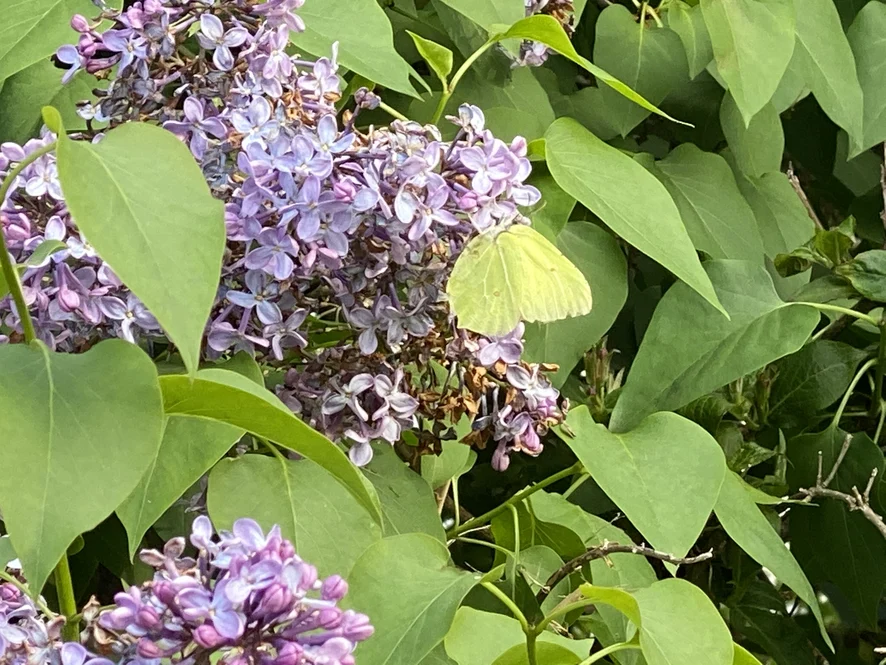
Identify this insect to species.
Gonepteryx rhamni
